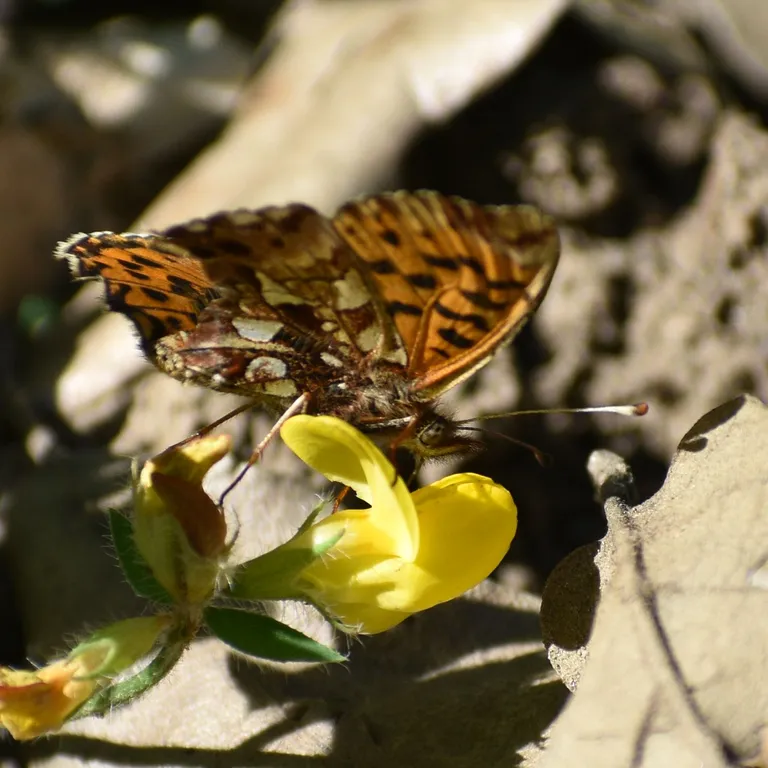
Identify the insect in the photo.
Boloria dia
